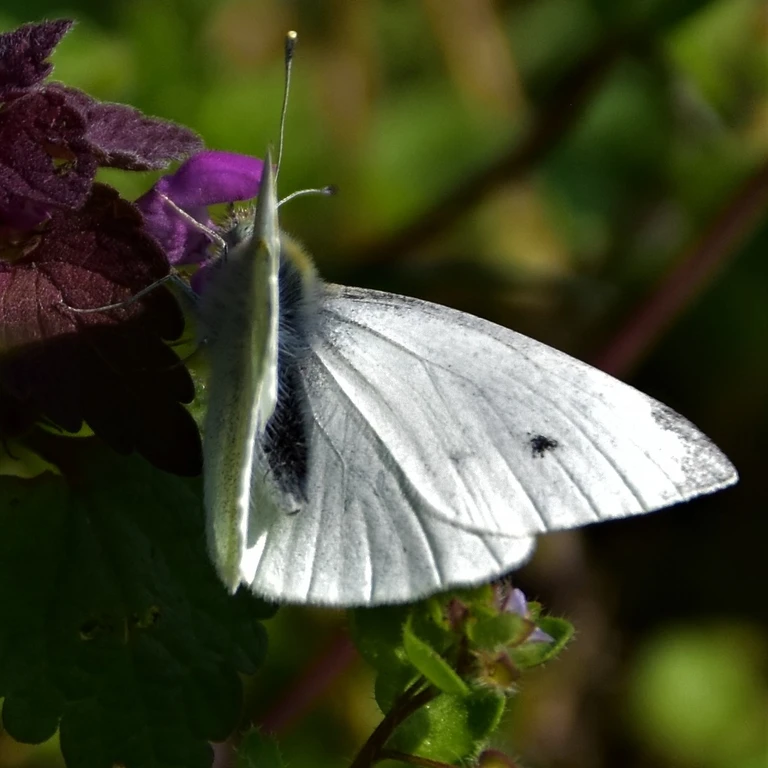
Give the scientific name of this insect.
Pieris rapae
